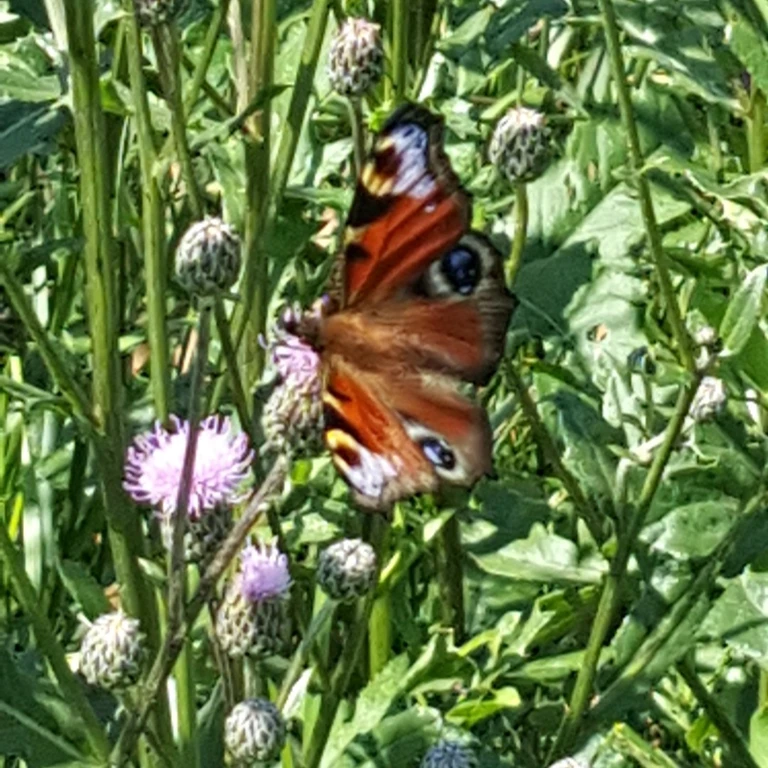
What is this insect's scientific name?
Aglais io
